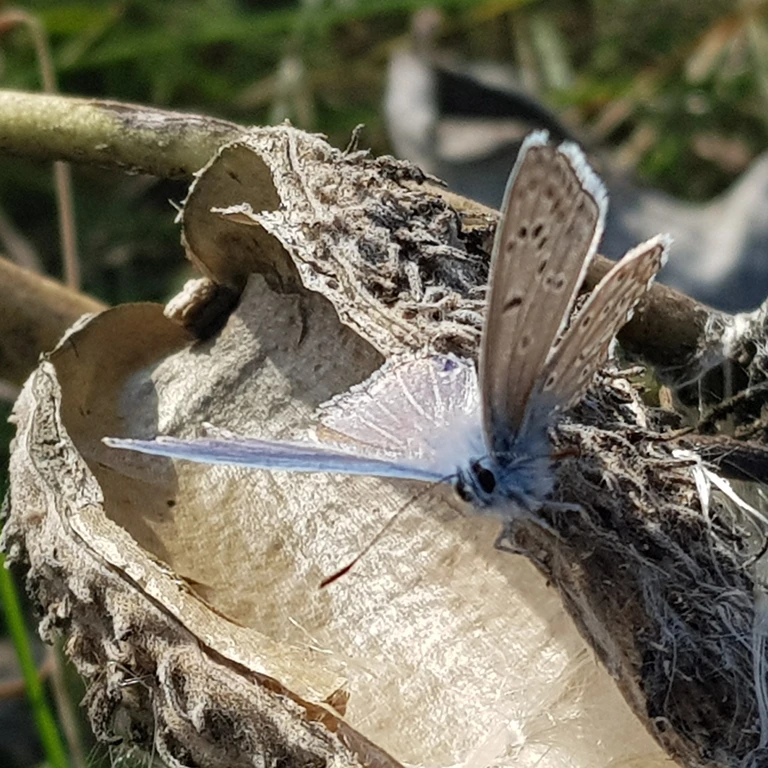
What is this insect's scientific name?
Polyommatus icarus
